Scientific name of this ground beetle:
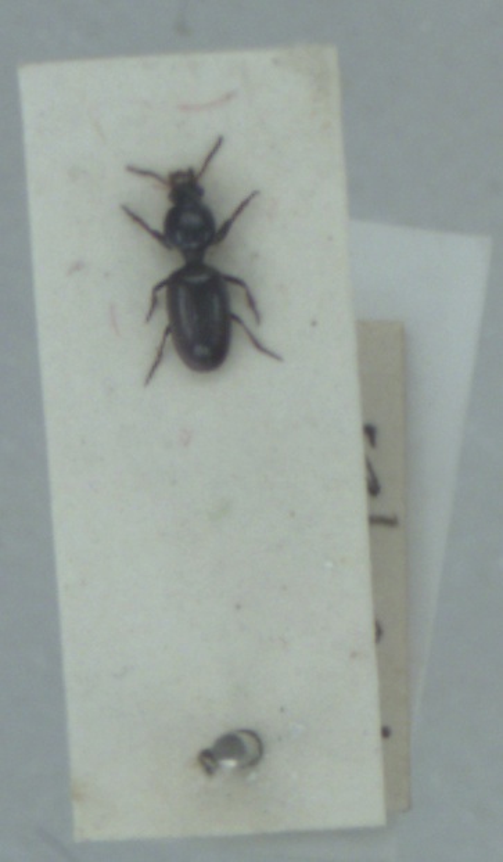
Dyschirius thoracicus
